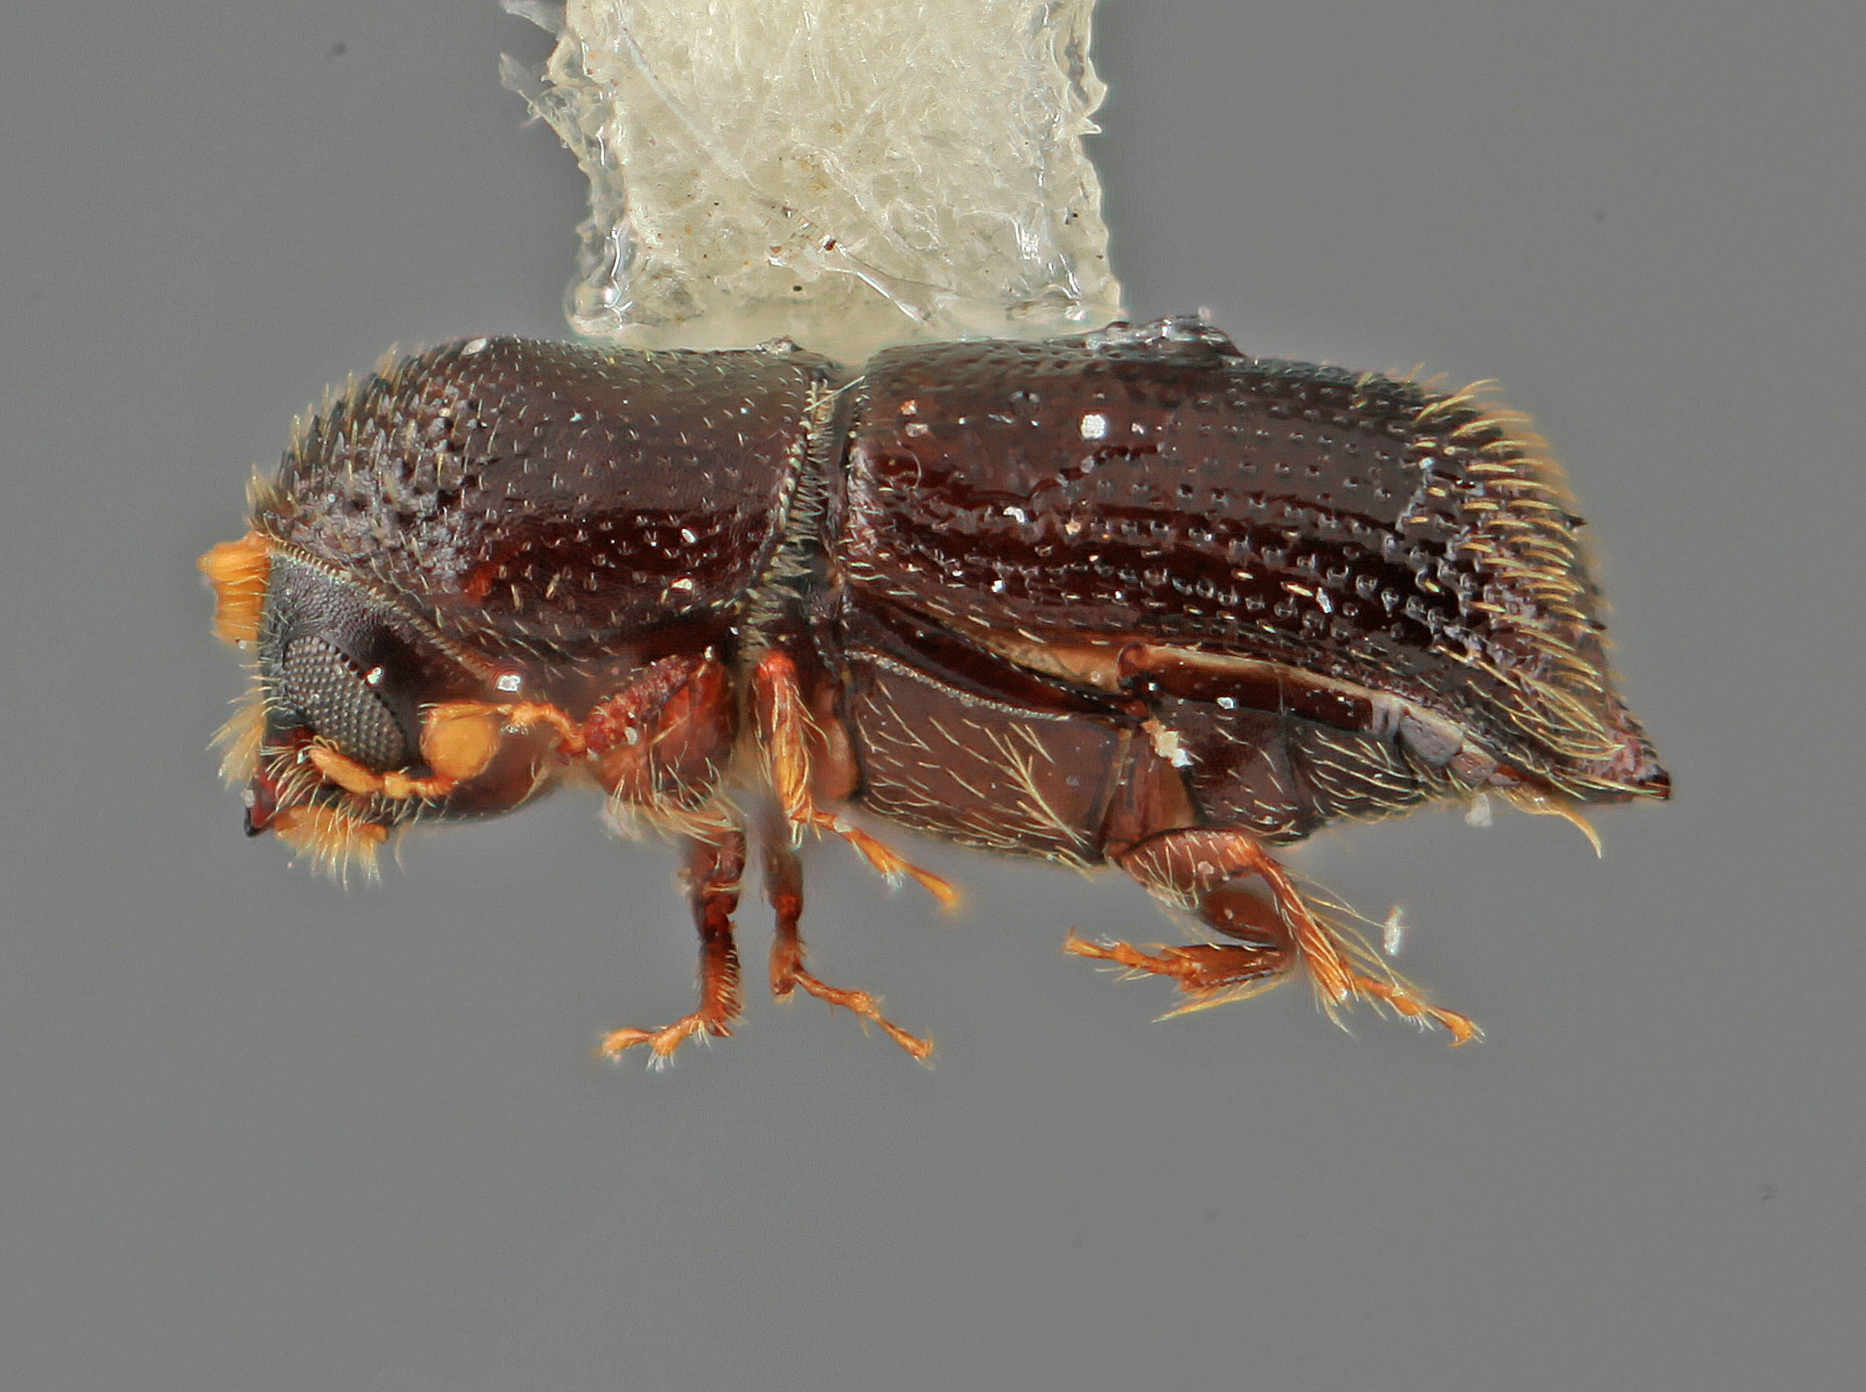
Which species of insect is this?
Hylocurus minor
